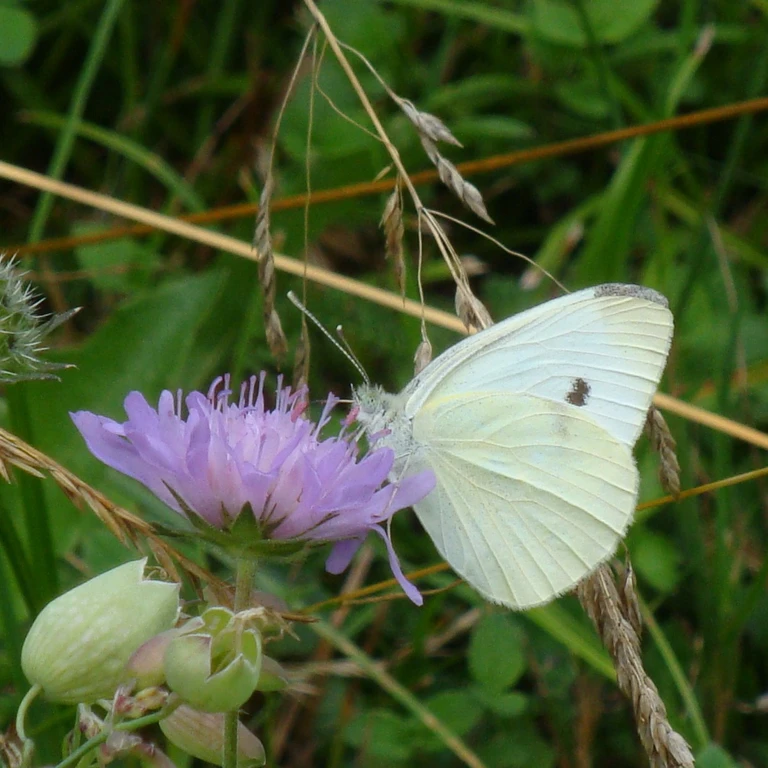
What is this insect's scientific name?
Pieris rapae
